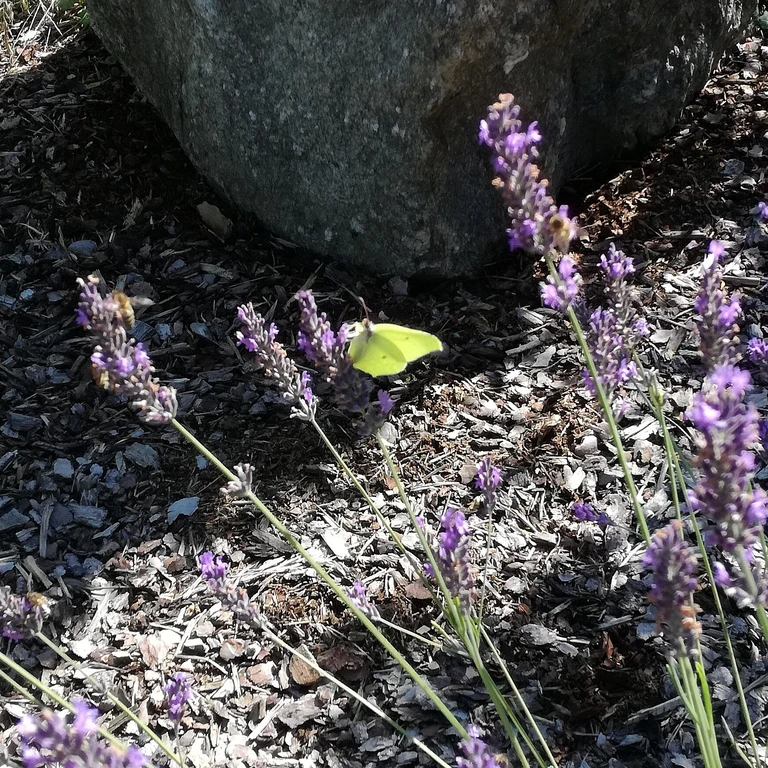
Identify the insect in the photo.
Gonepteryx rhamni
